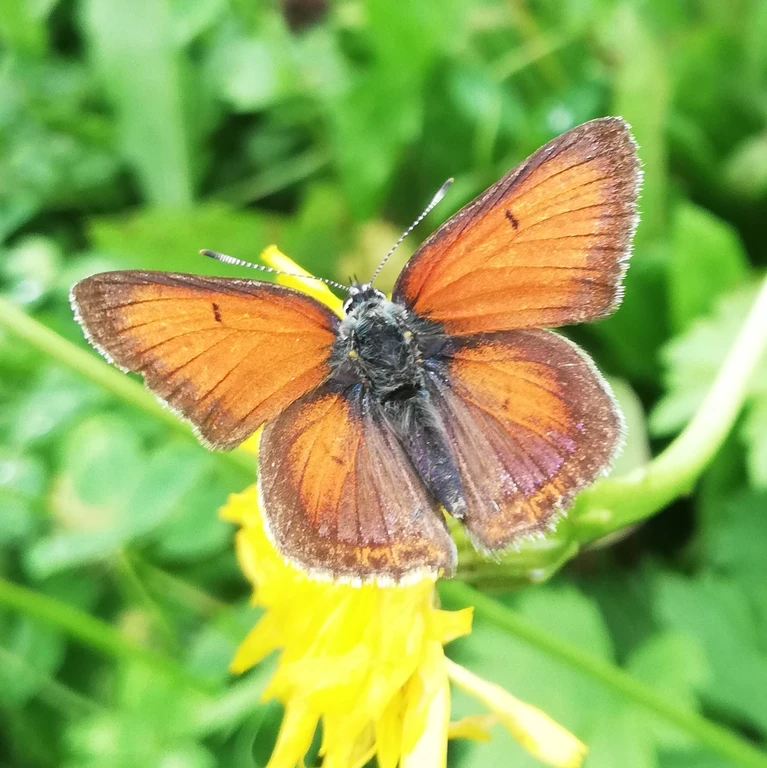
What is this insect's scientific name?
Lycaena hippothoe (also Palaeochrysophanus hippothoe)
